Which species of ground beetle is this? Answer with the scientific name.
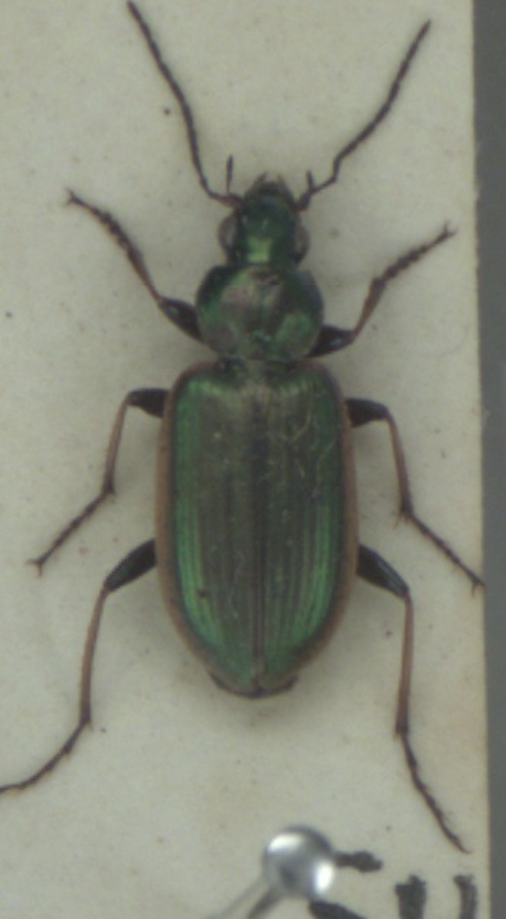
Agonum marginatum
